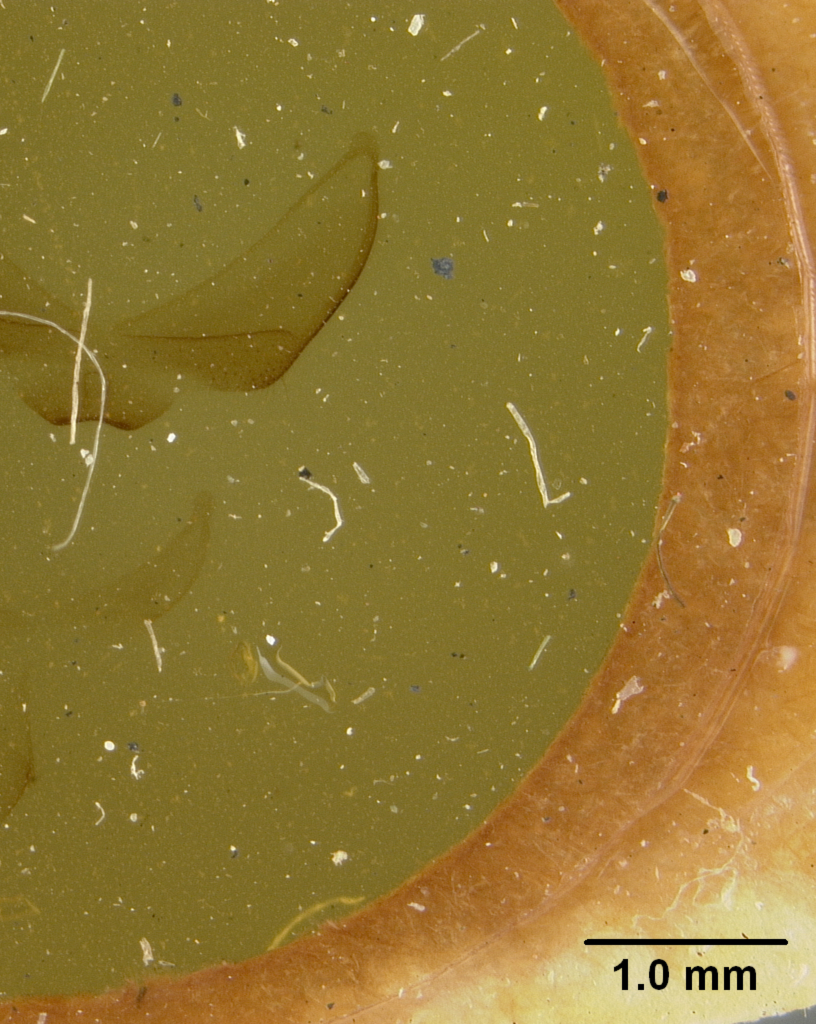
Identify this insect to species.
Osmia viridior
